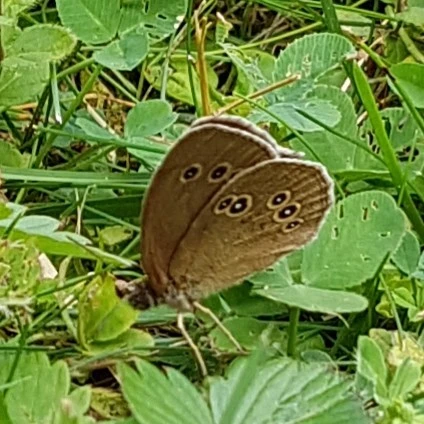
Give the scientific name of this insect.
Aphantopus hyperantus
